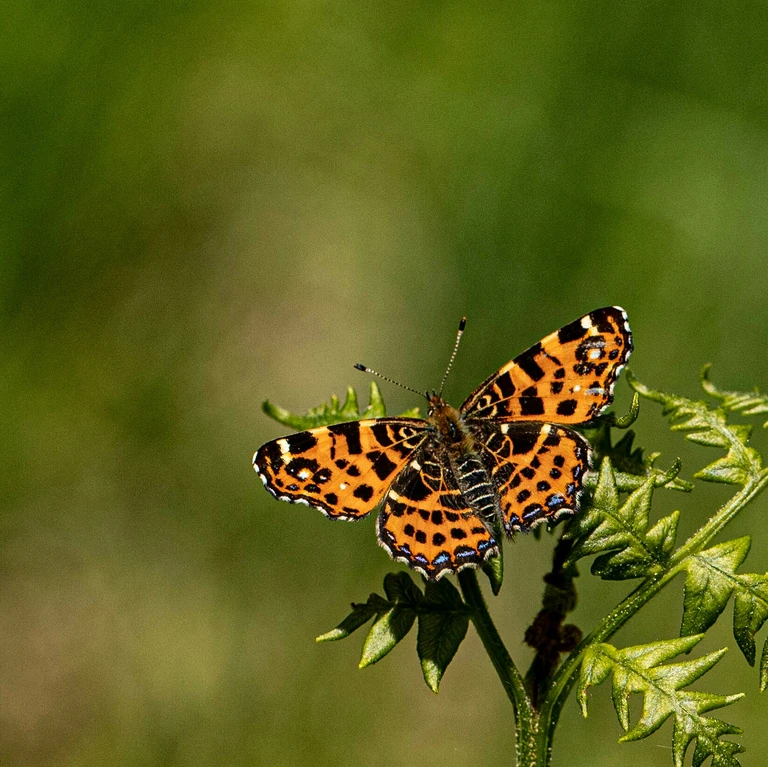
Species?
Araschnia levana
